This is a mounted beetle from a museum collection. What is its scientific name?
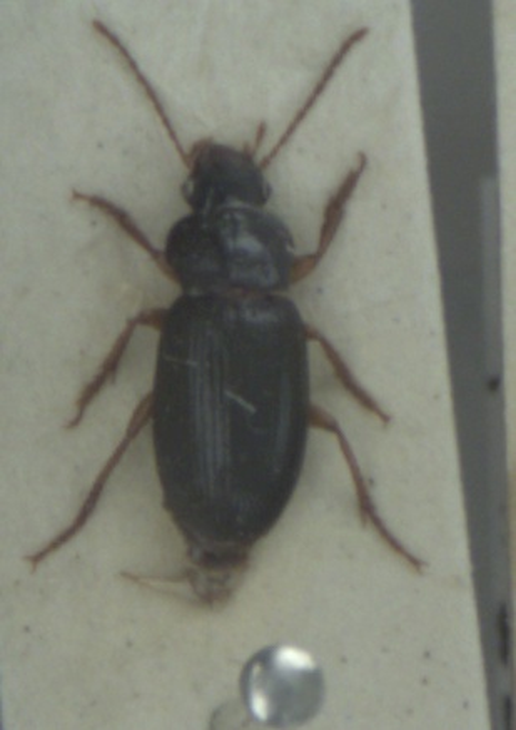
Ophonus rufibarbis
